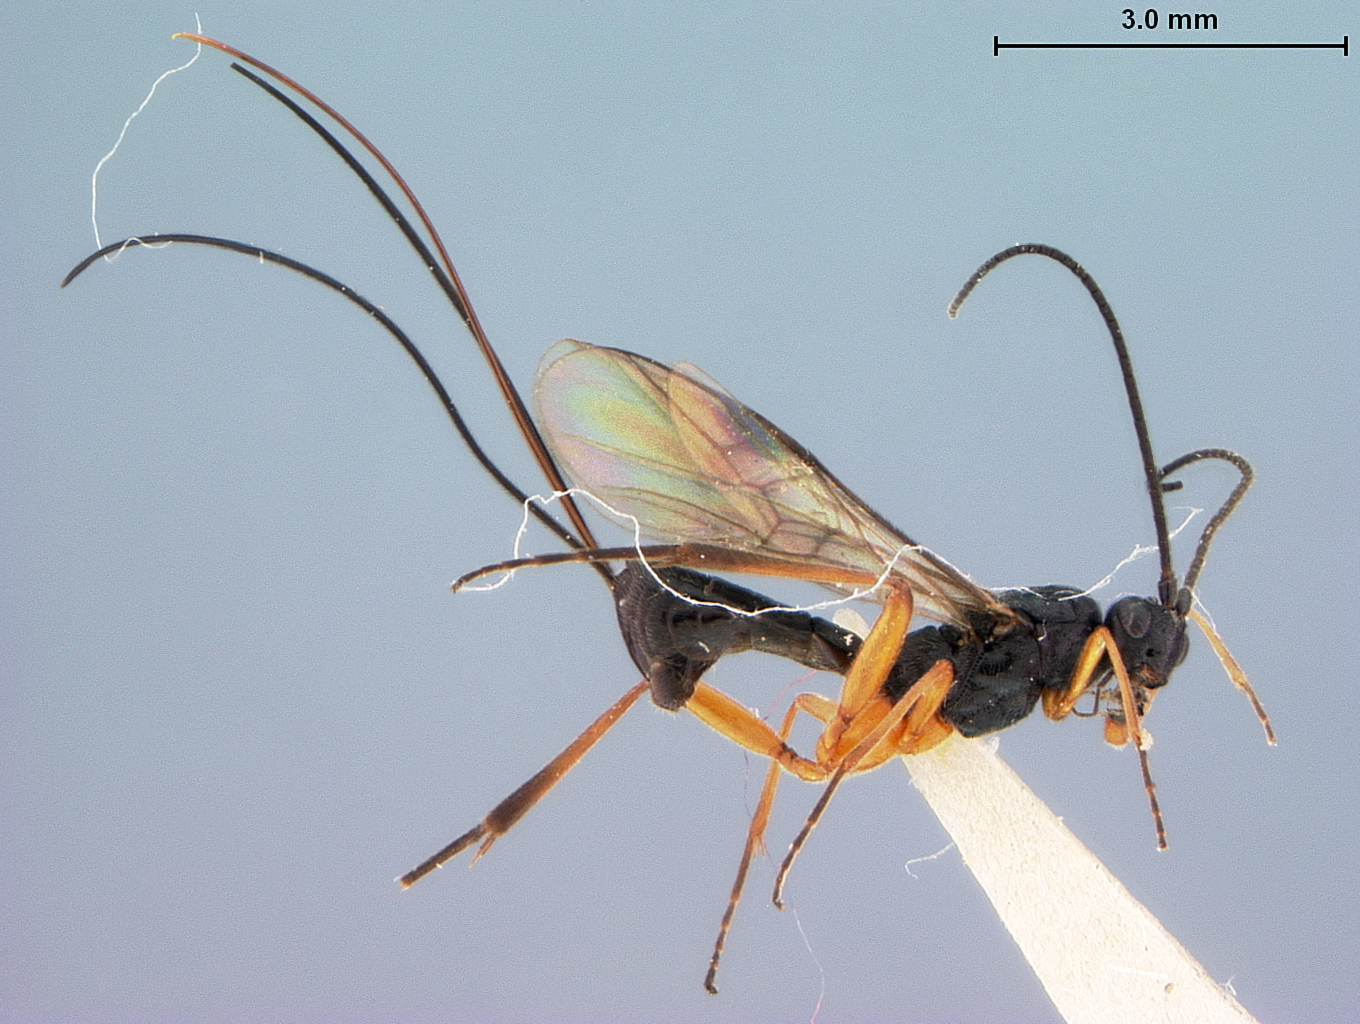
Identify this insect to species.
Orgilus alacer
